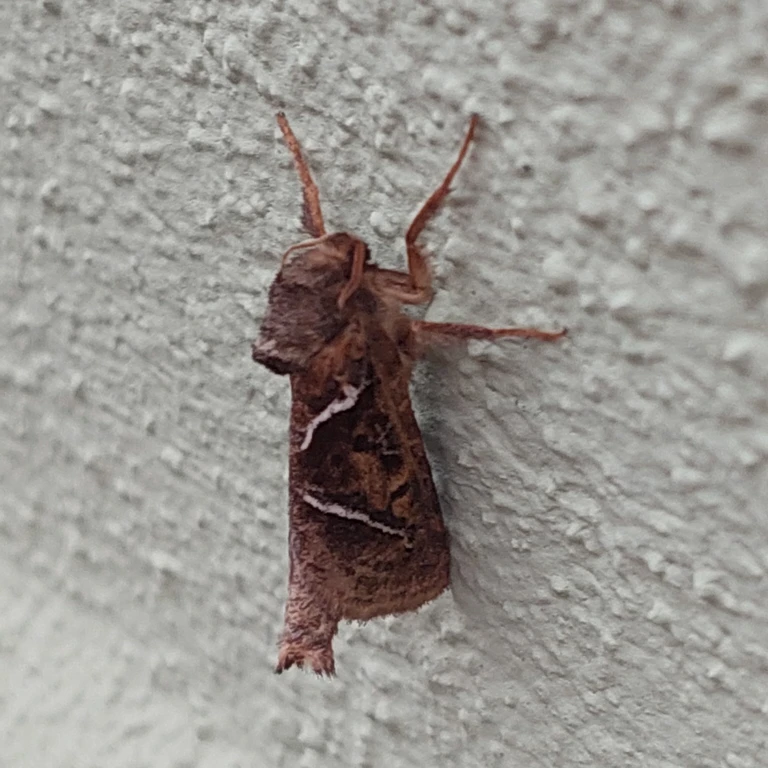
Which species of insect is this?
Triodia sylvina
